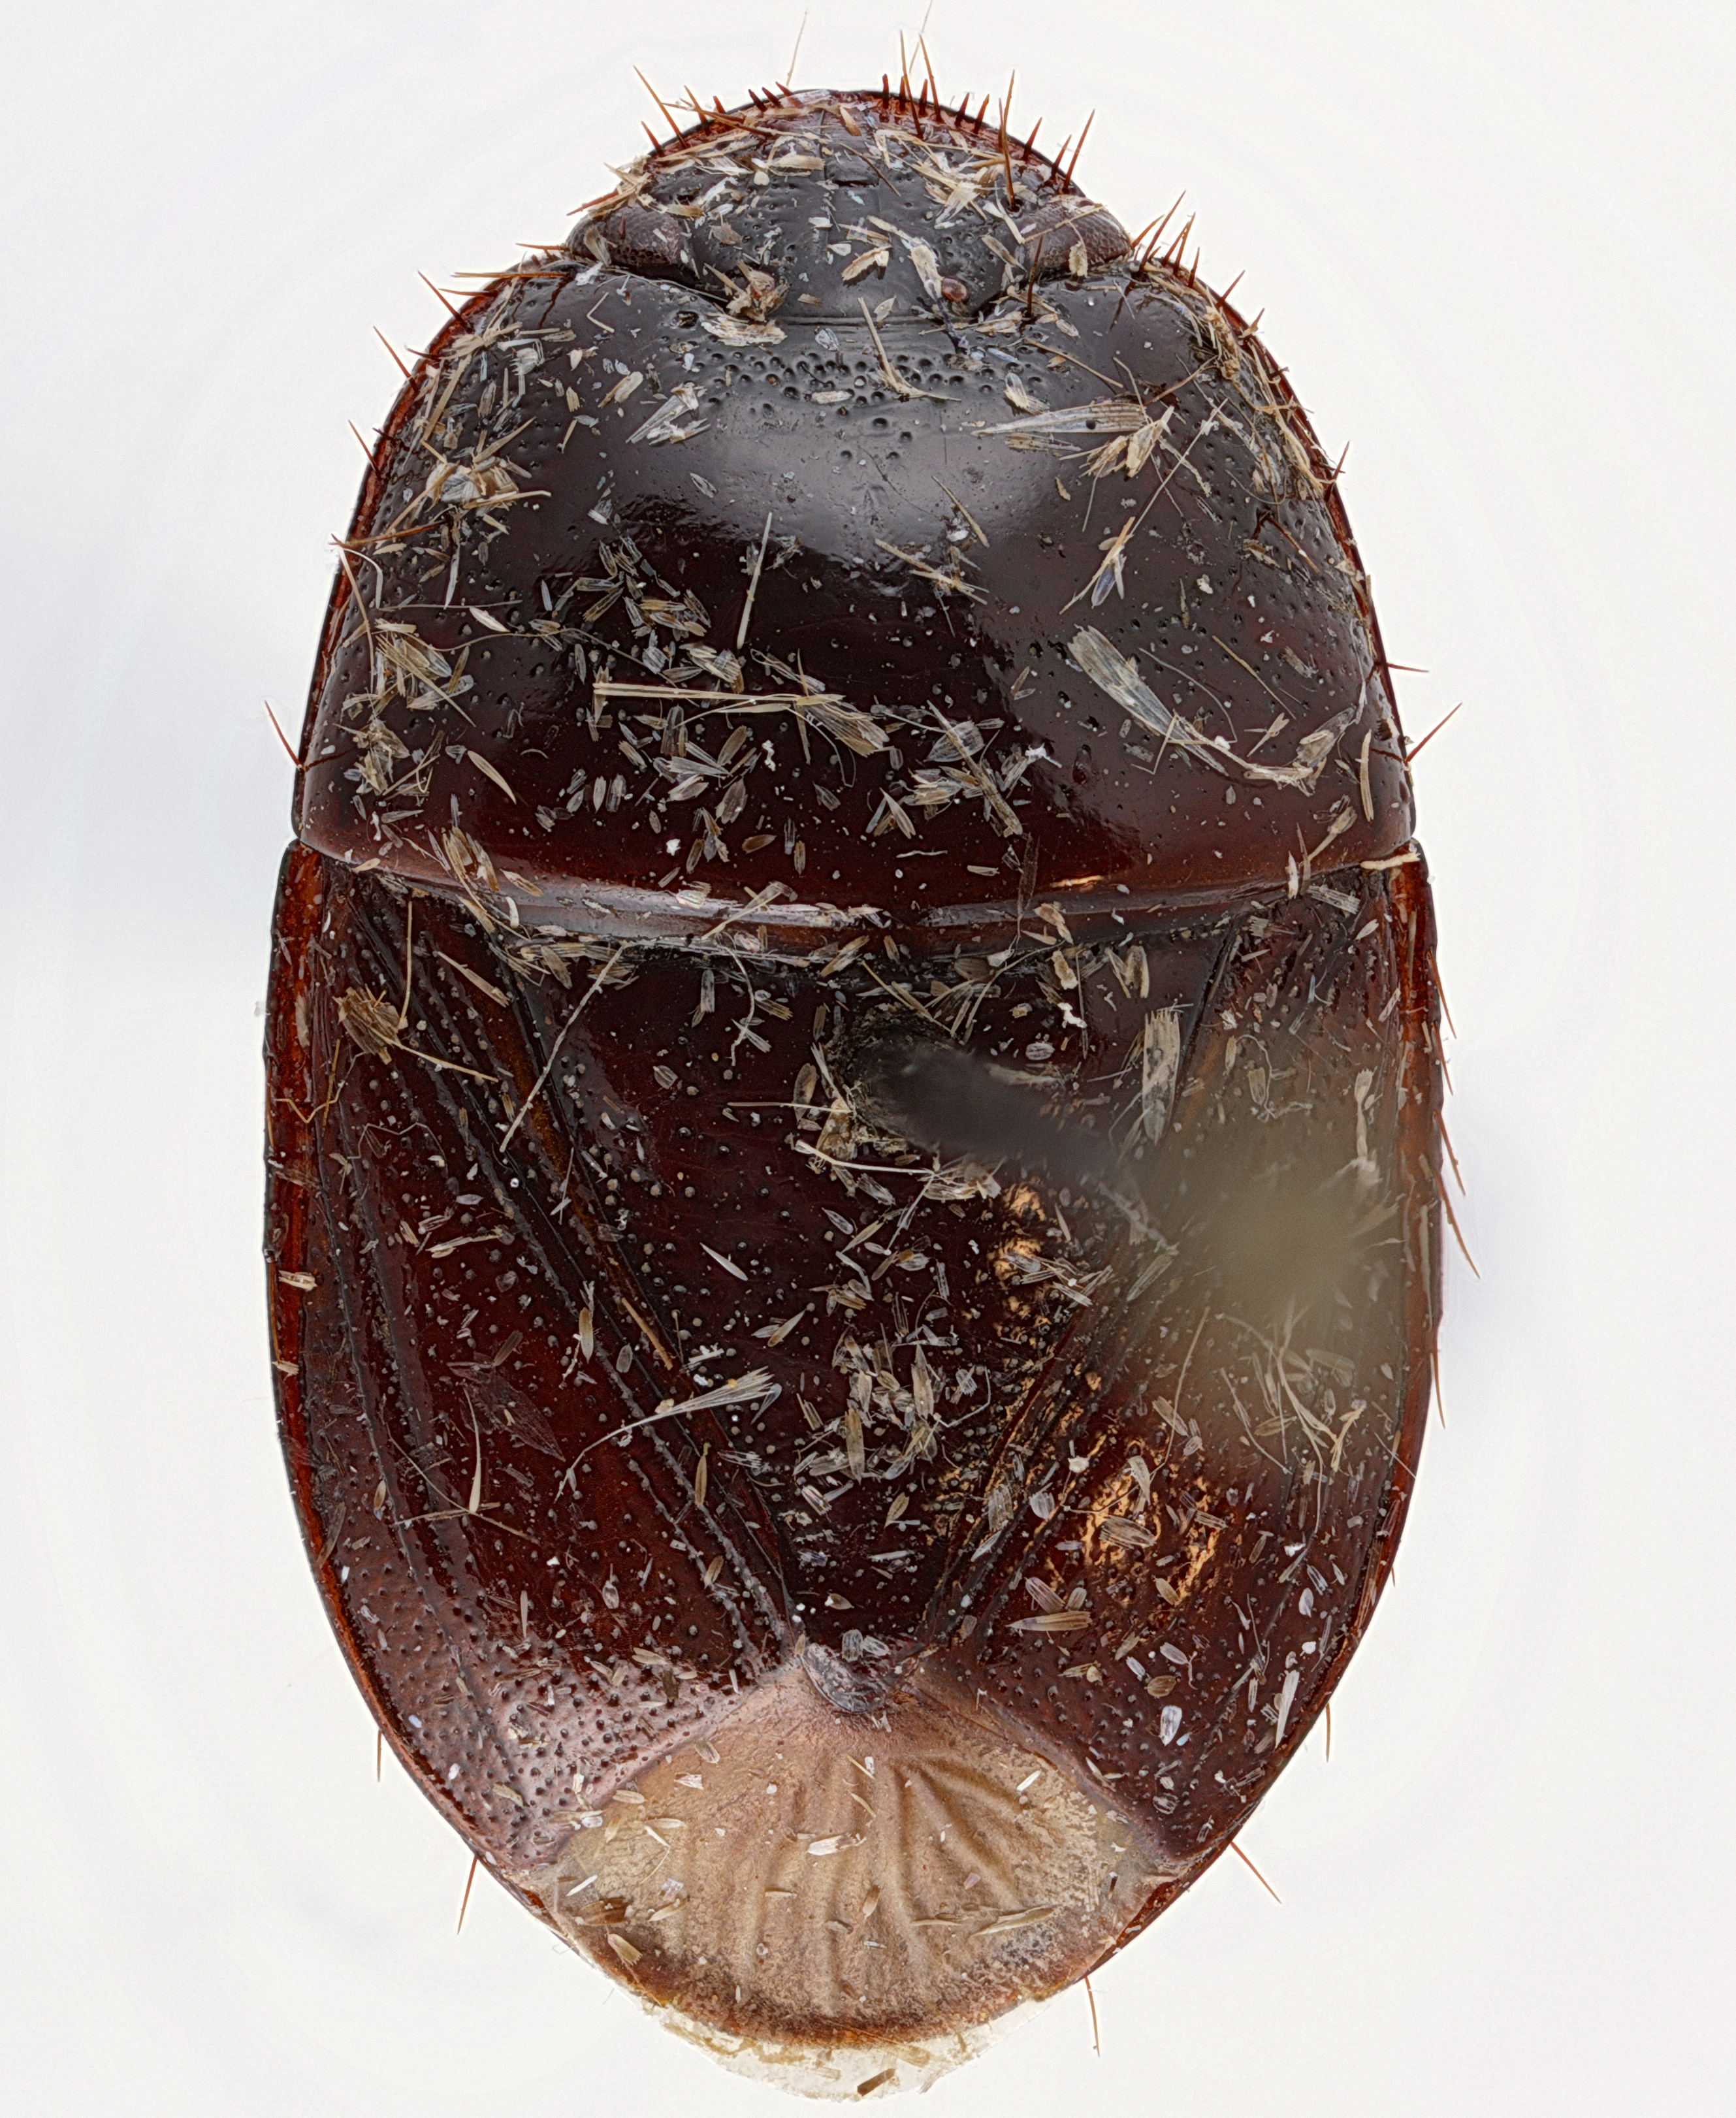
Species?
Paraethus capicola
